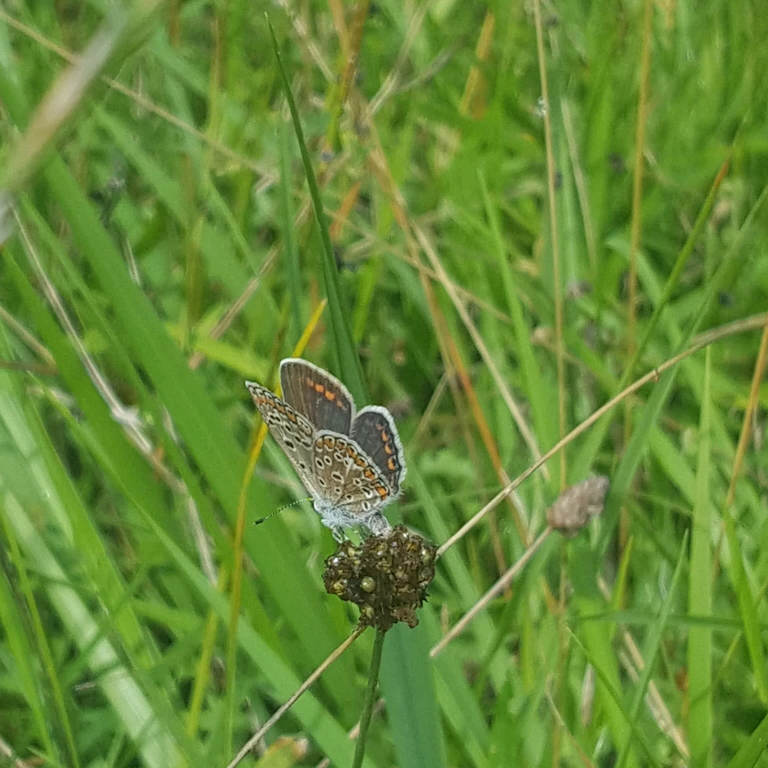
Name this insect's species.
Polyommatus icarus
